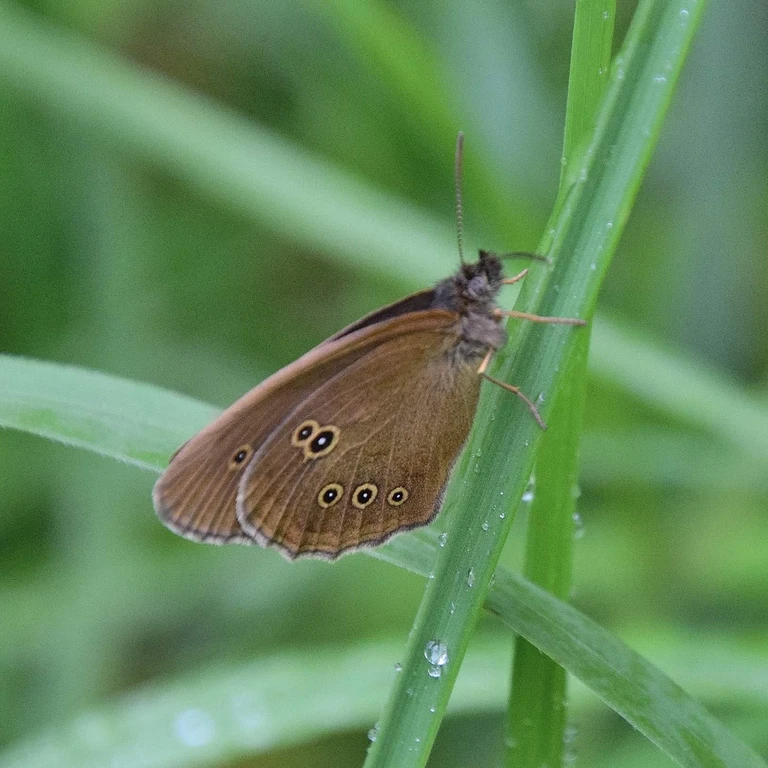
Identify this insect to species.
Aphantopus hyperantus
